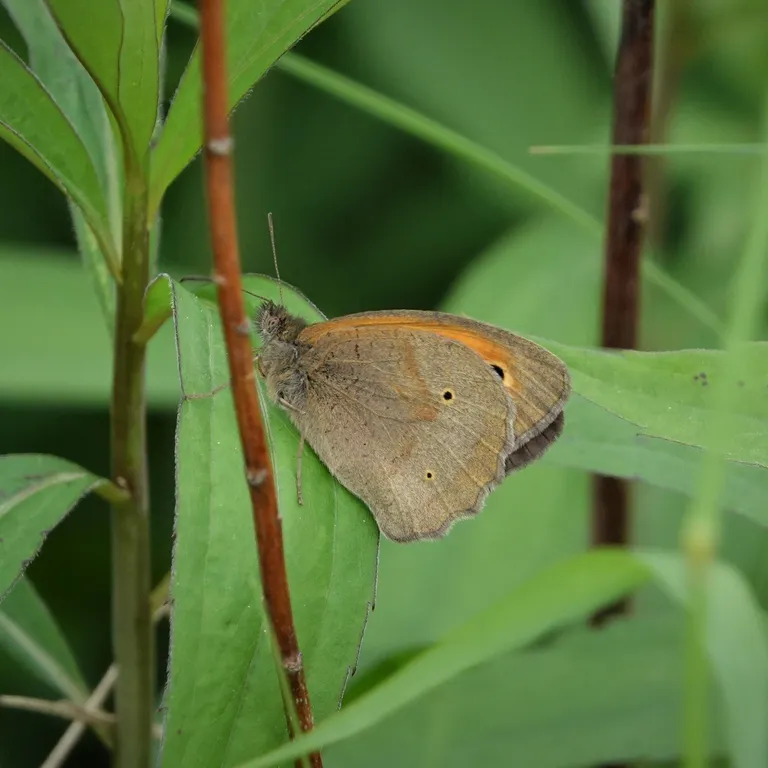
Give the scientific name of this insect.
Maniola jurtina
